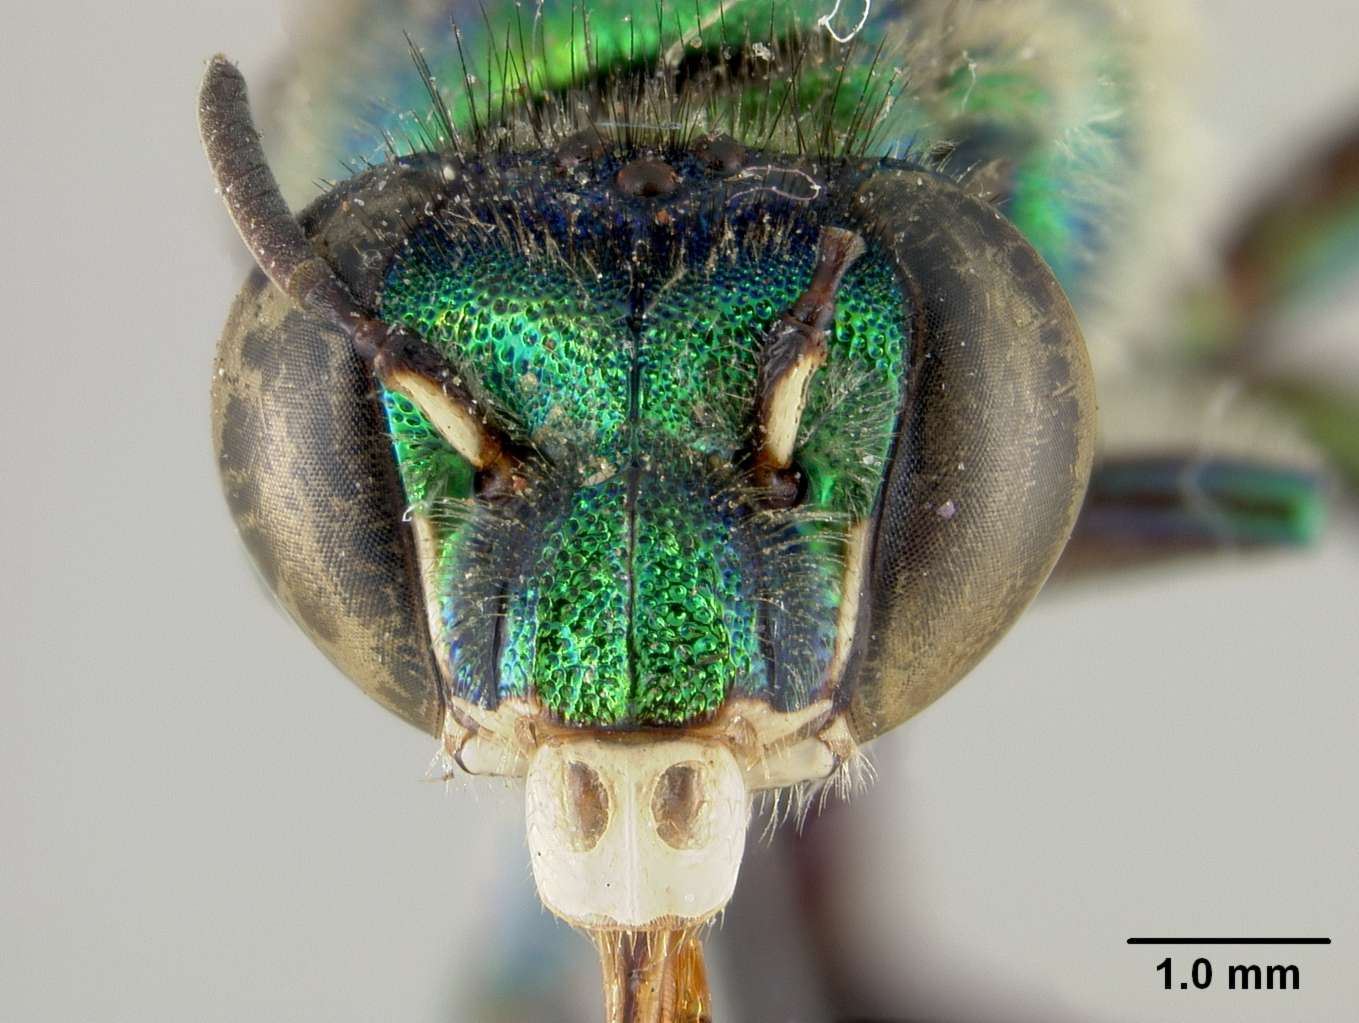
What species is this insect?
Euglossa bursigera
